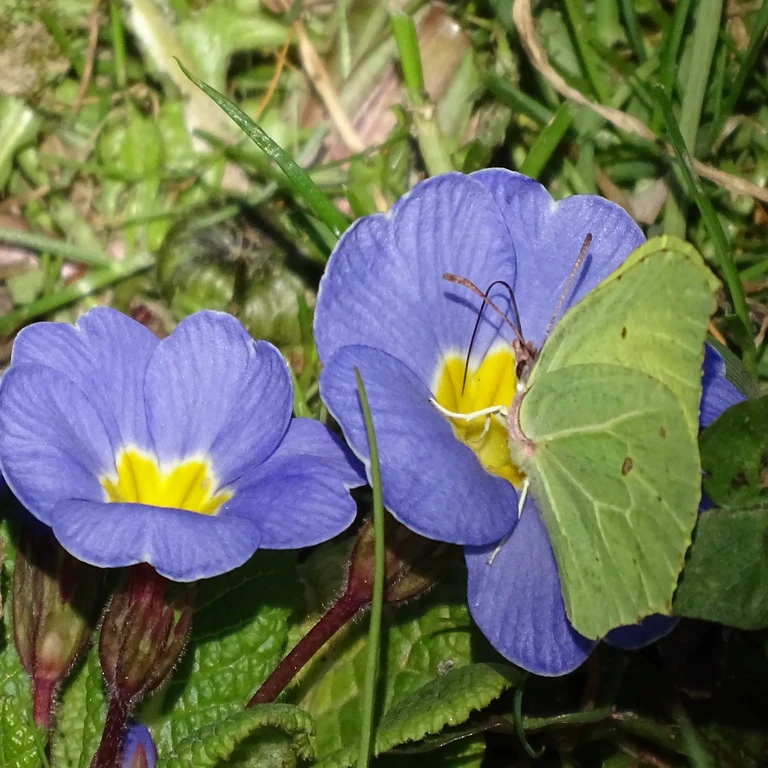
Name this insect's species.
Gonepteryx rhamni
